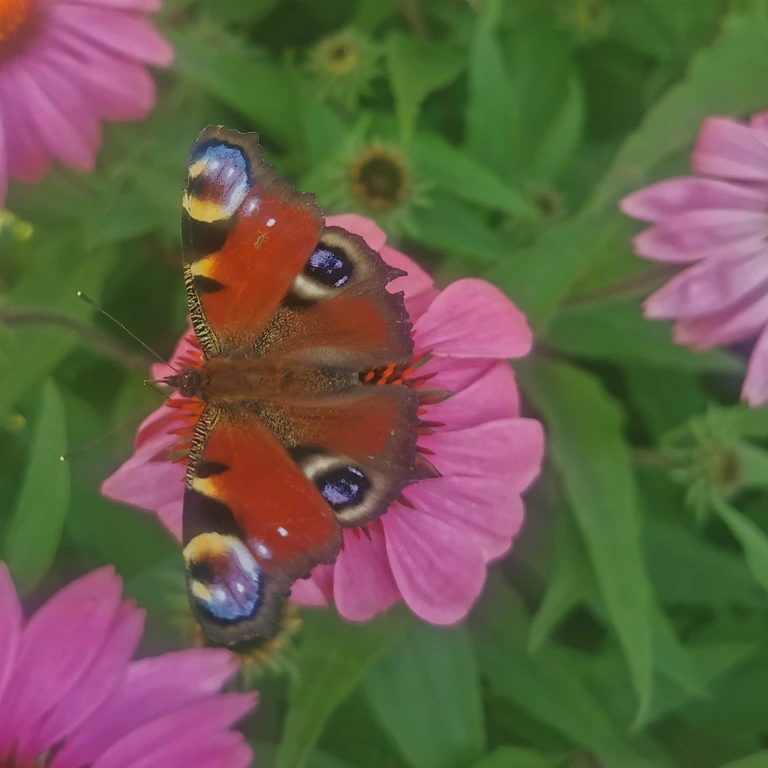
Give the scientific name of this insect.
Aglais io
